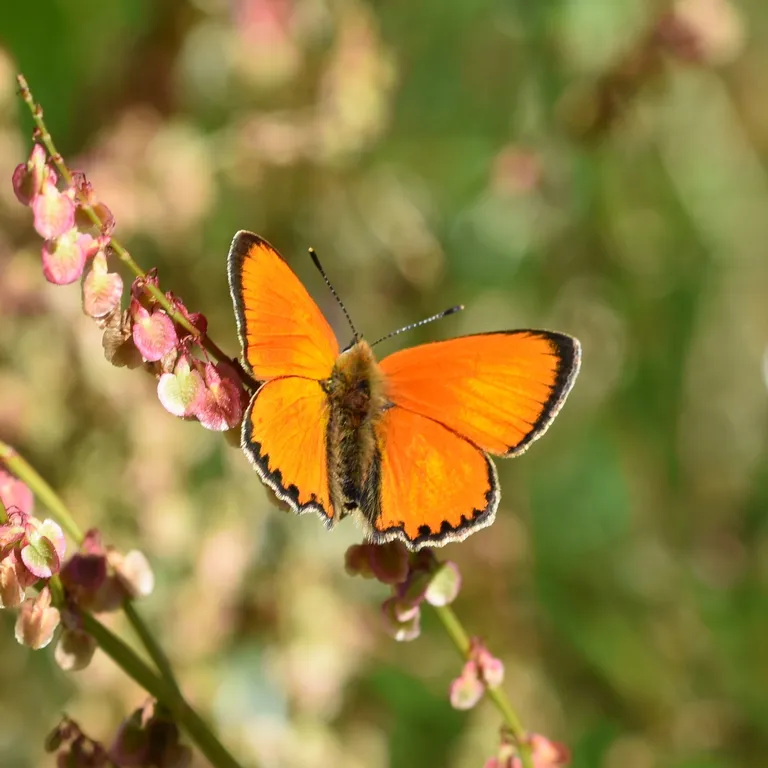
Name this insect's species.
Lycaena virgaureae
